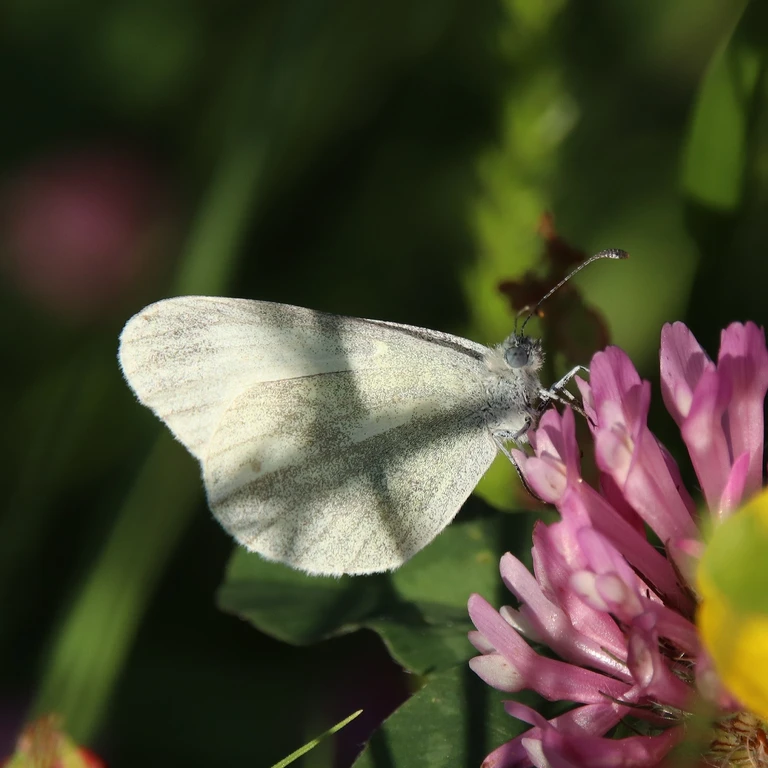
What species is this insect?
Leptidea sinapis/juvernica
